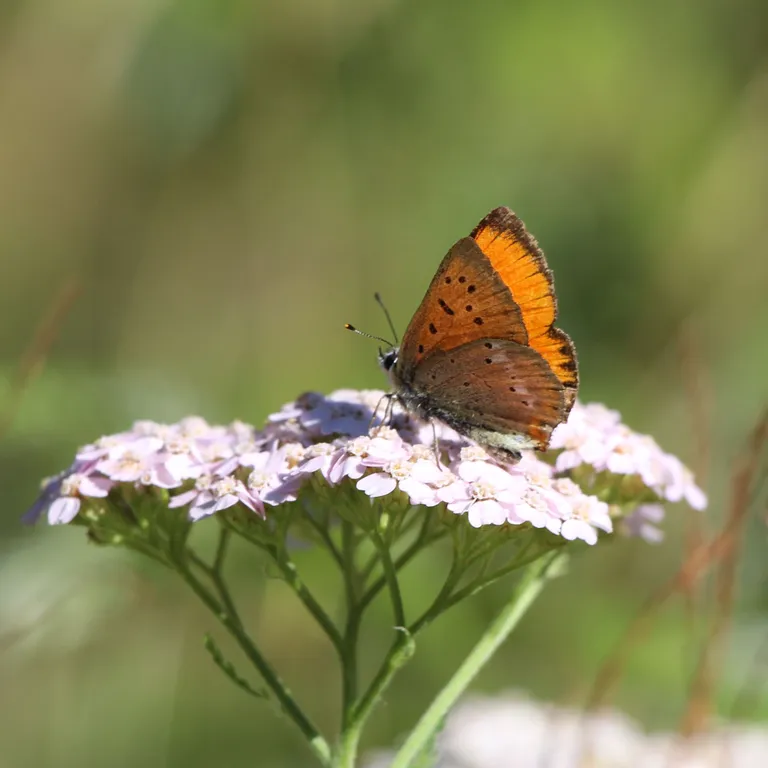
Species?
Lycaena virgaureae
